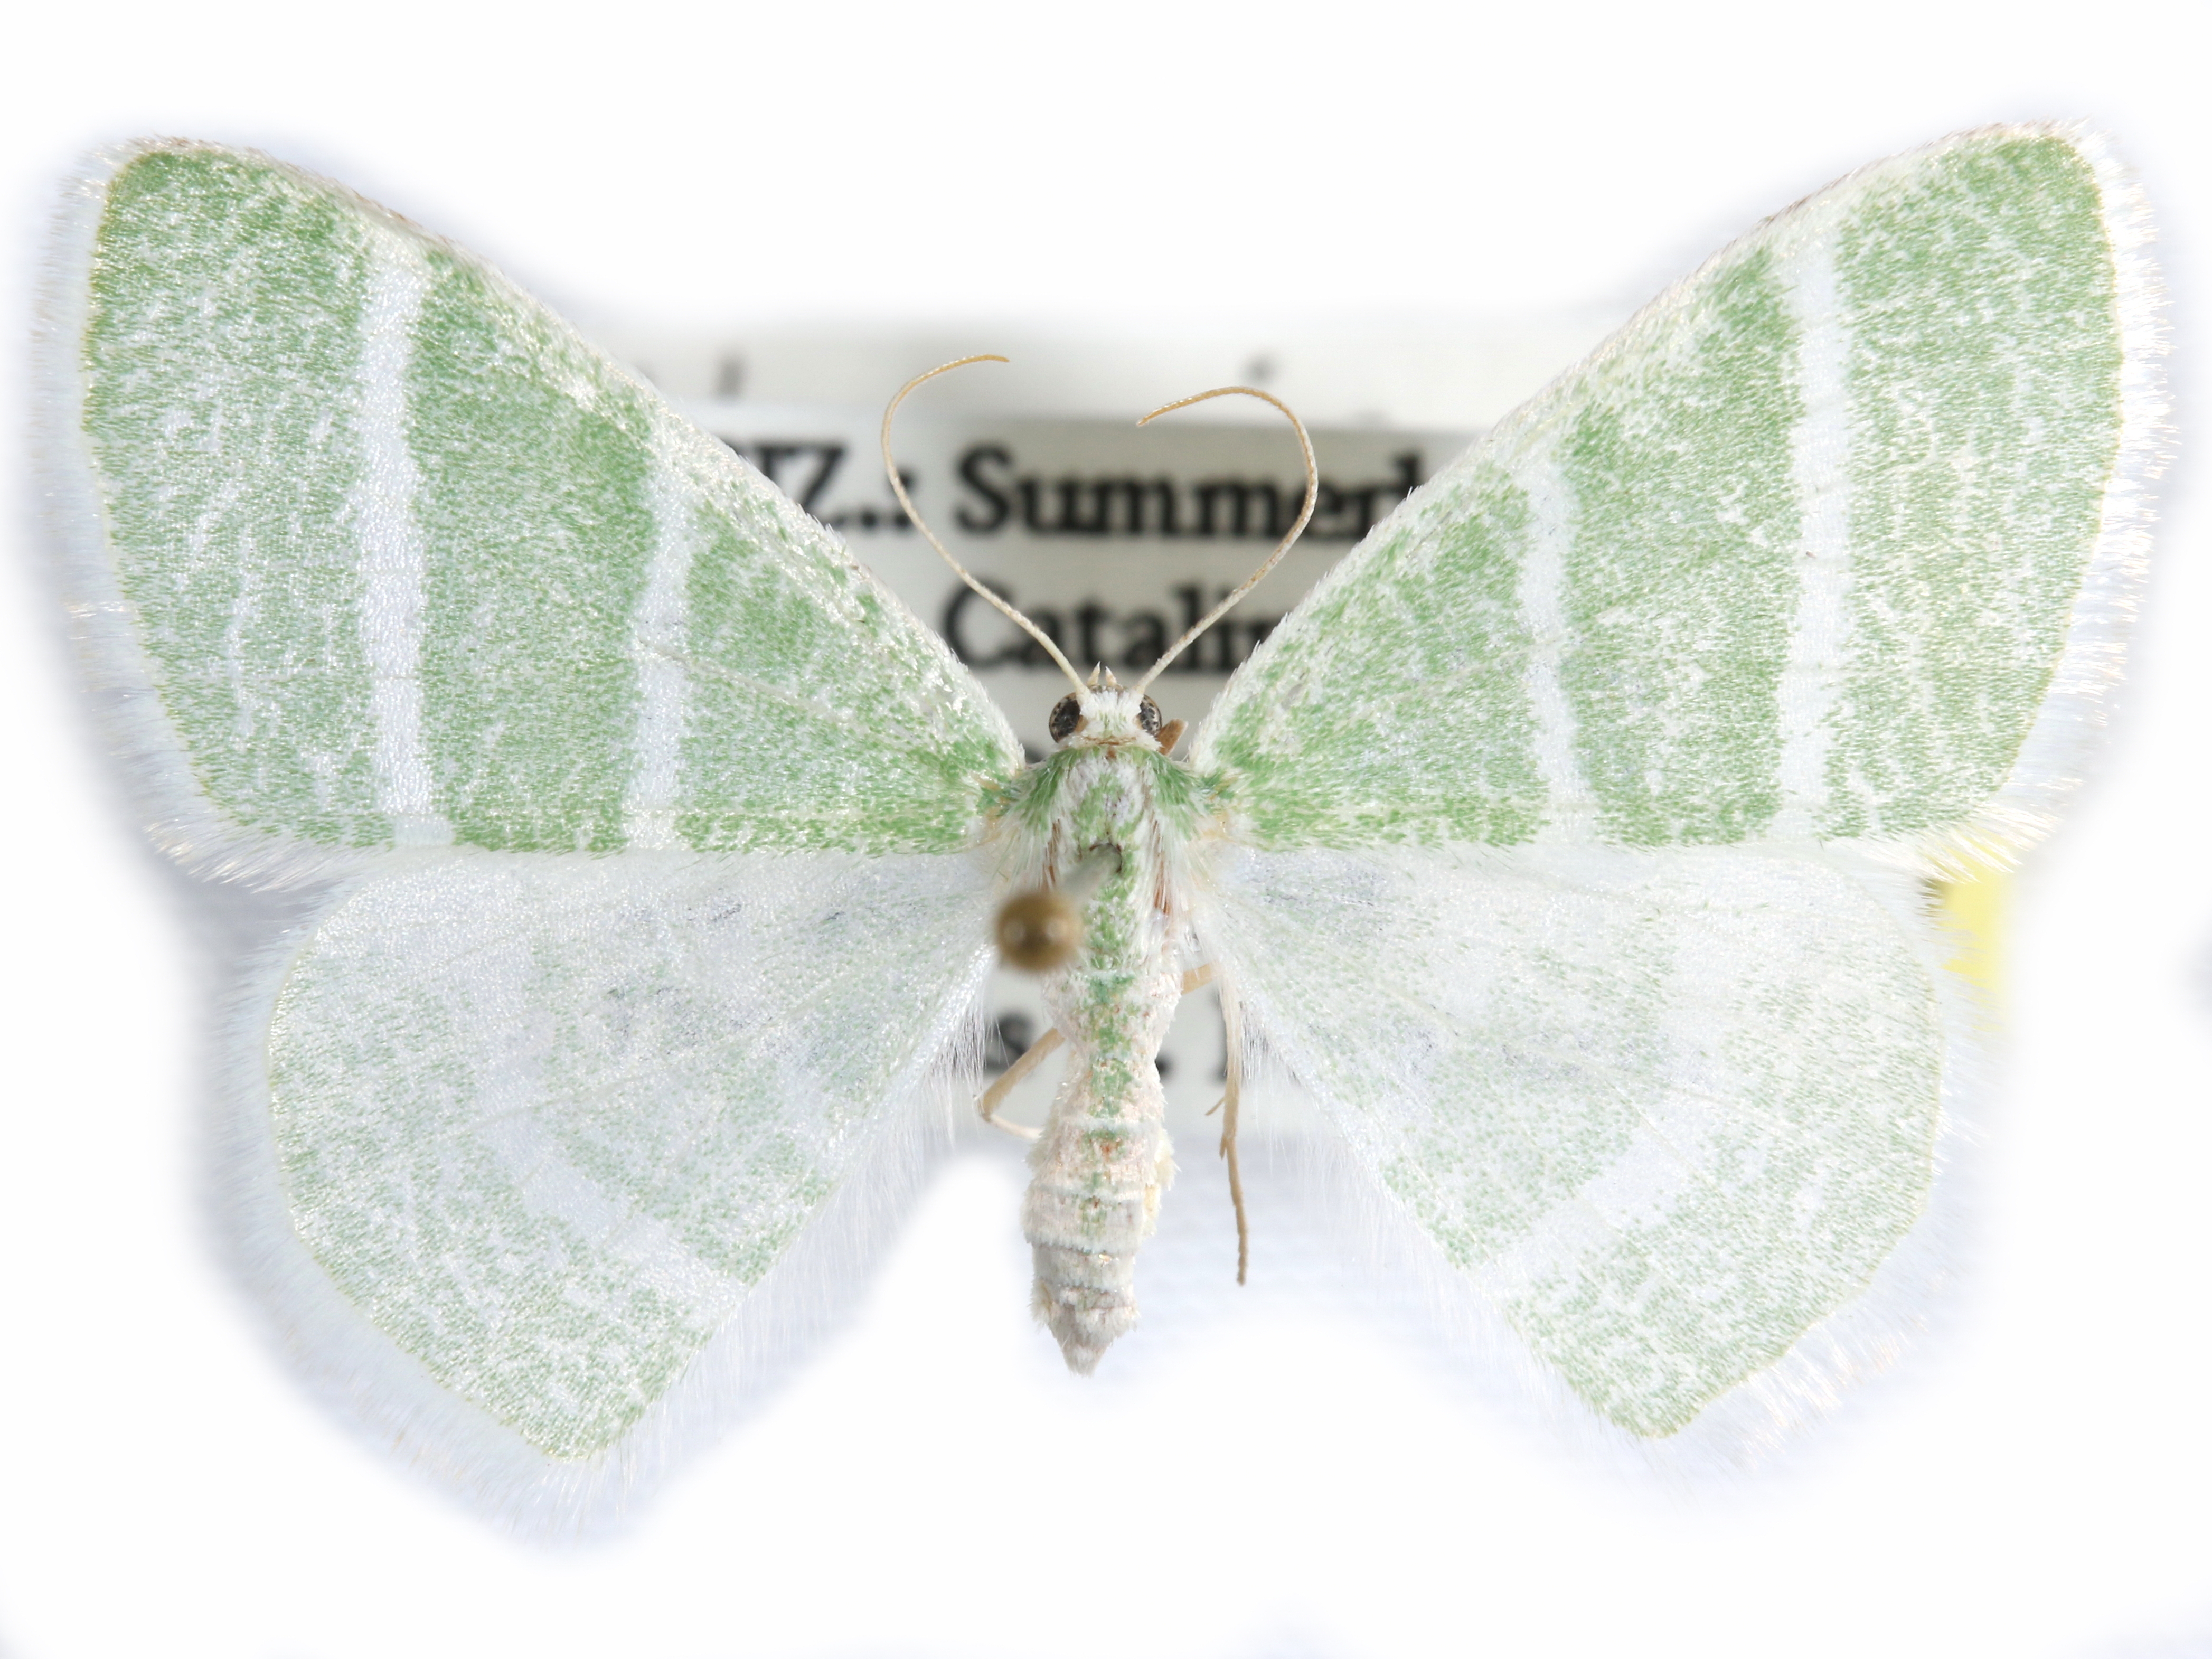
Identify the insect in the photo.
Nemoria diamesa
